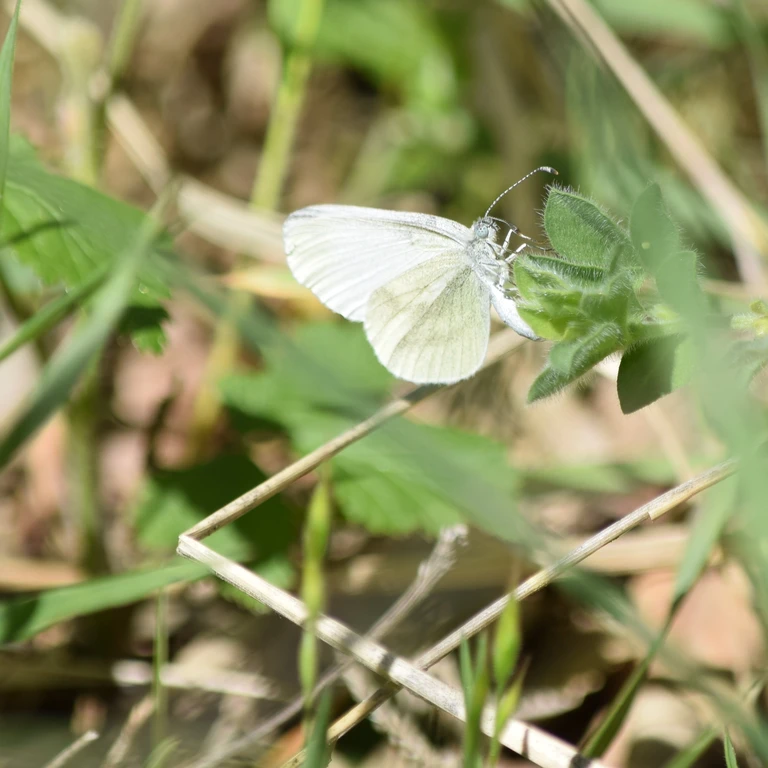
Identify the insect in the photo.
Leptidea sinapis/juvernica
